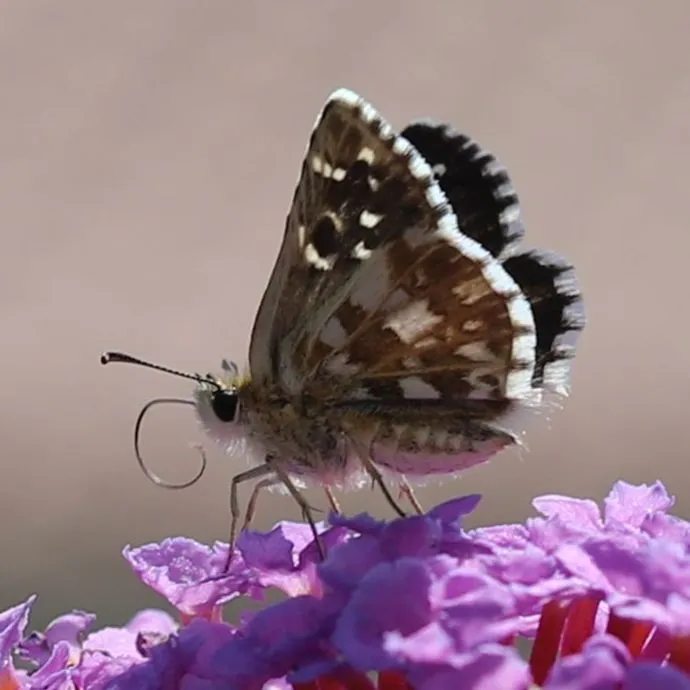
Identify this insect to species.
Pyrgus armoricanus
